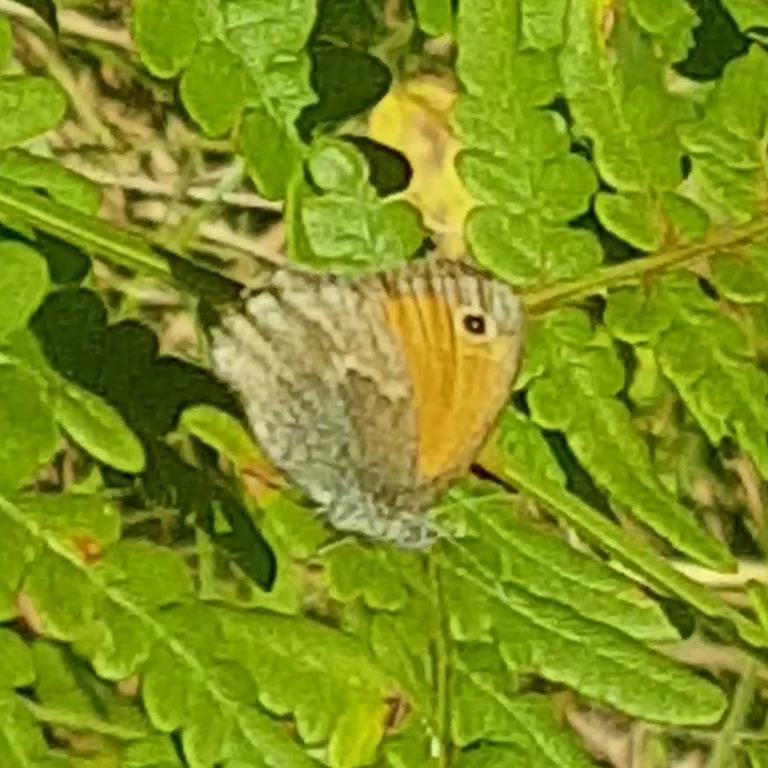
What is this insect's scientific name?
Coenonympha pamphilus
